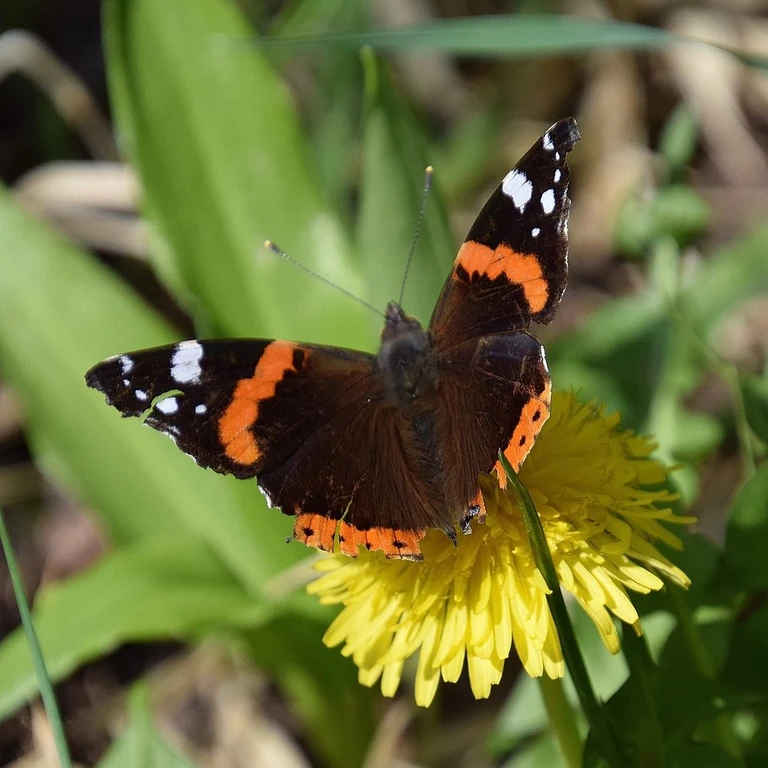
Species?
Vanessa atalanta
